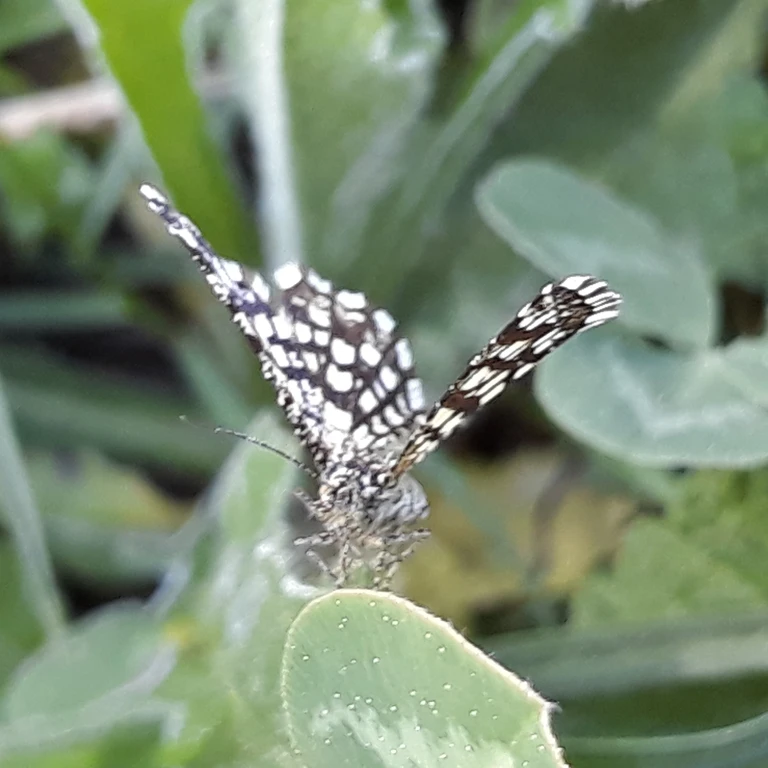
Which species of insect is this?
Chiasmia clathrata
